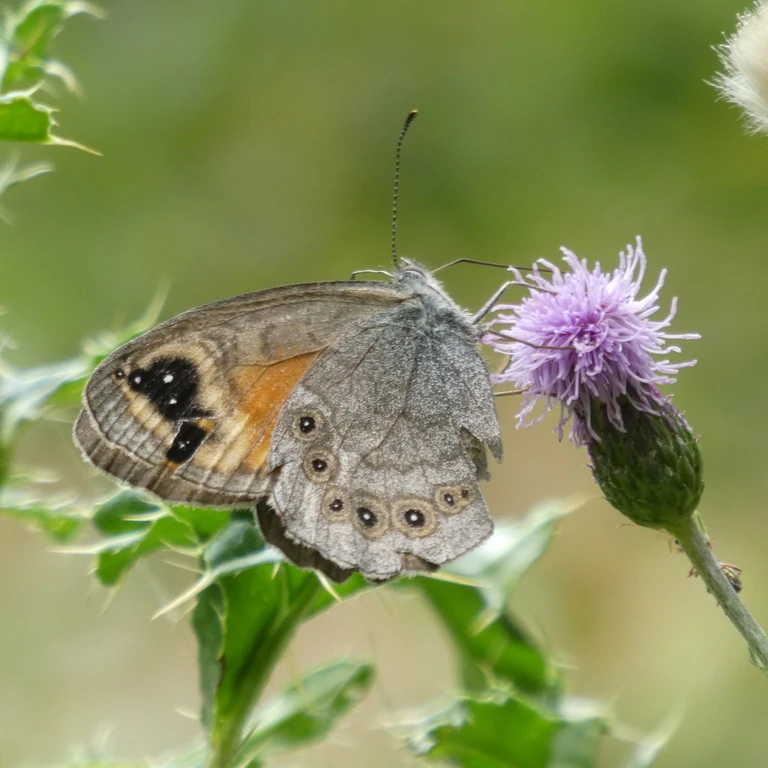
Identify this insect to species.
Lasiommata maera (also Pararge maera)
